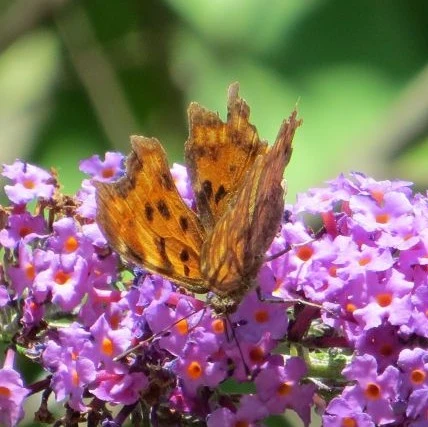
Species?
Polygonia c-album
